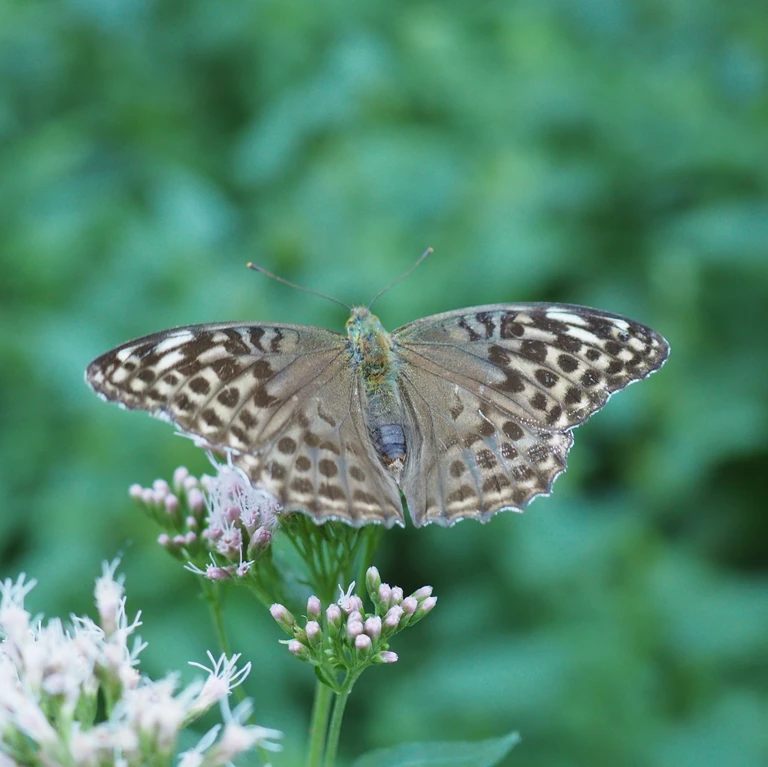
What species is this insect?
Argynnis paphia
